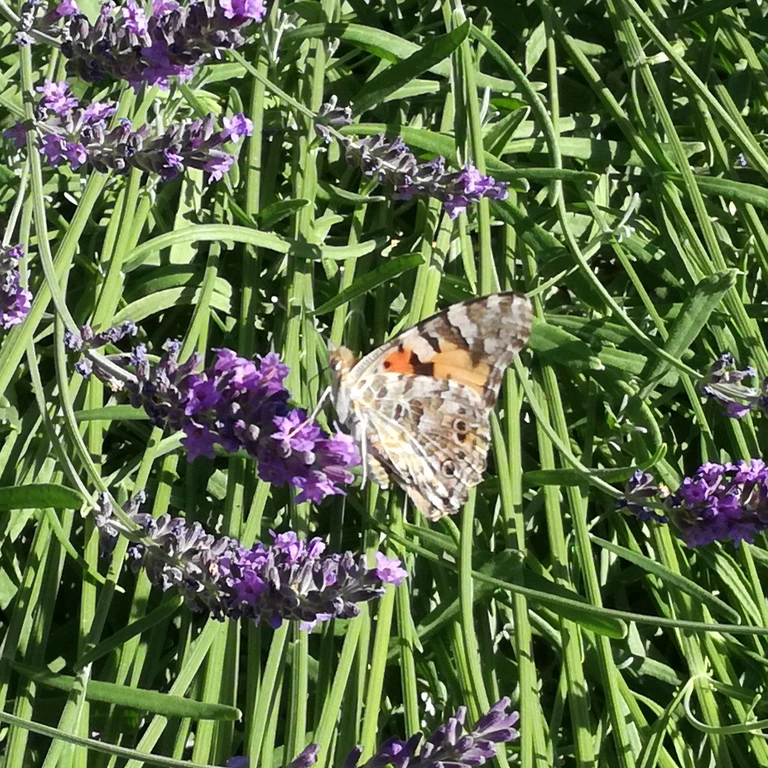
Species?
Vanessa cardui
